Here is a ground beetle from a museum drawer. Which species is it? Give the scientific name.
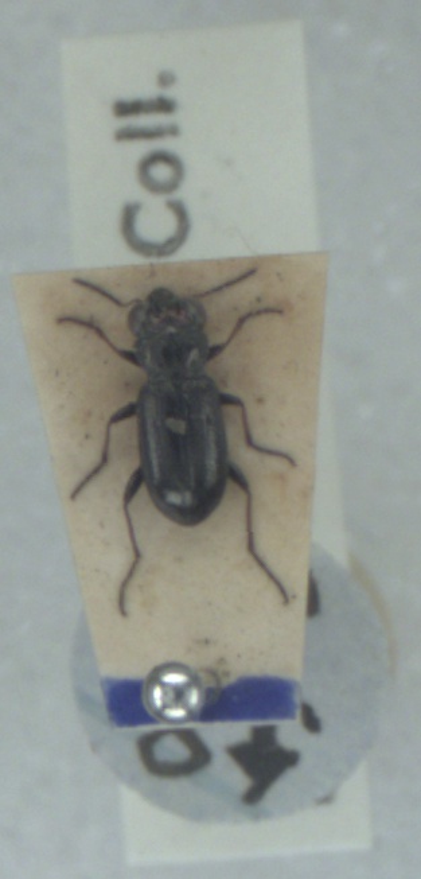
Notiophilus palustris
